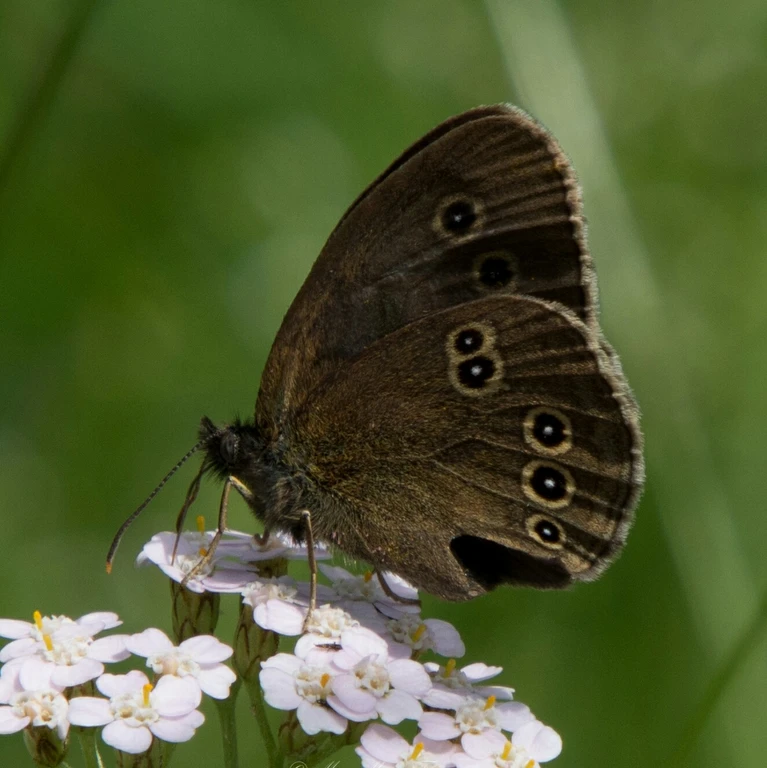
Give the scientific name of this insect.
Aphantopus hyperantus
